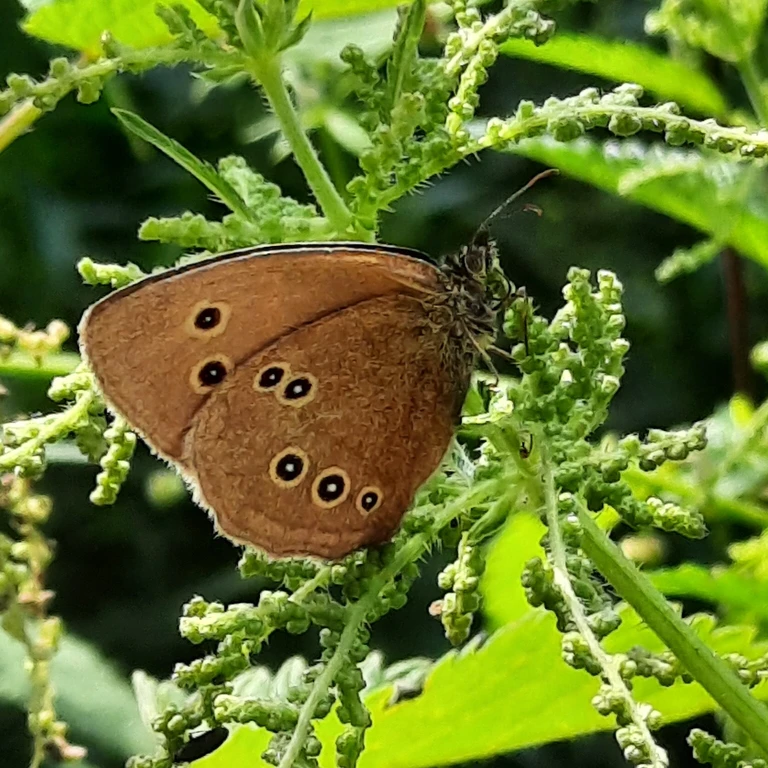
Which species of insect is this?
Aphantopus hyperantus
